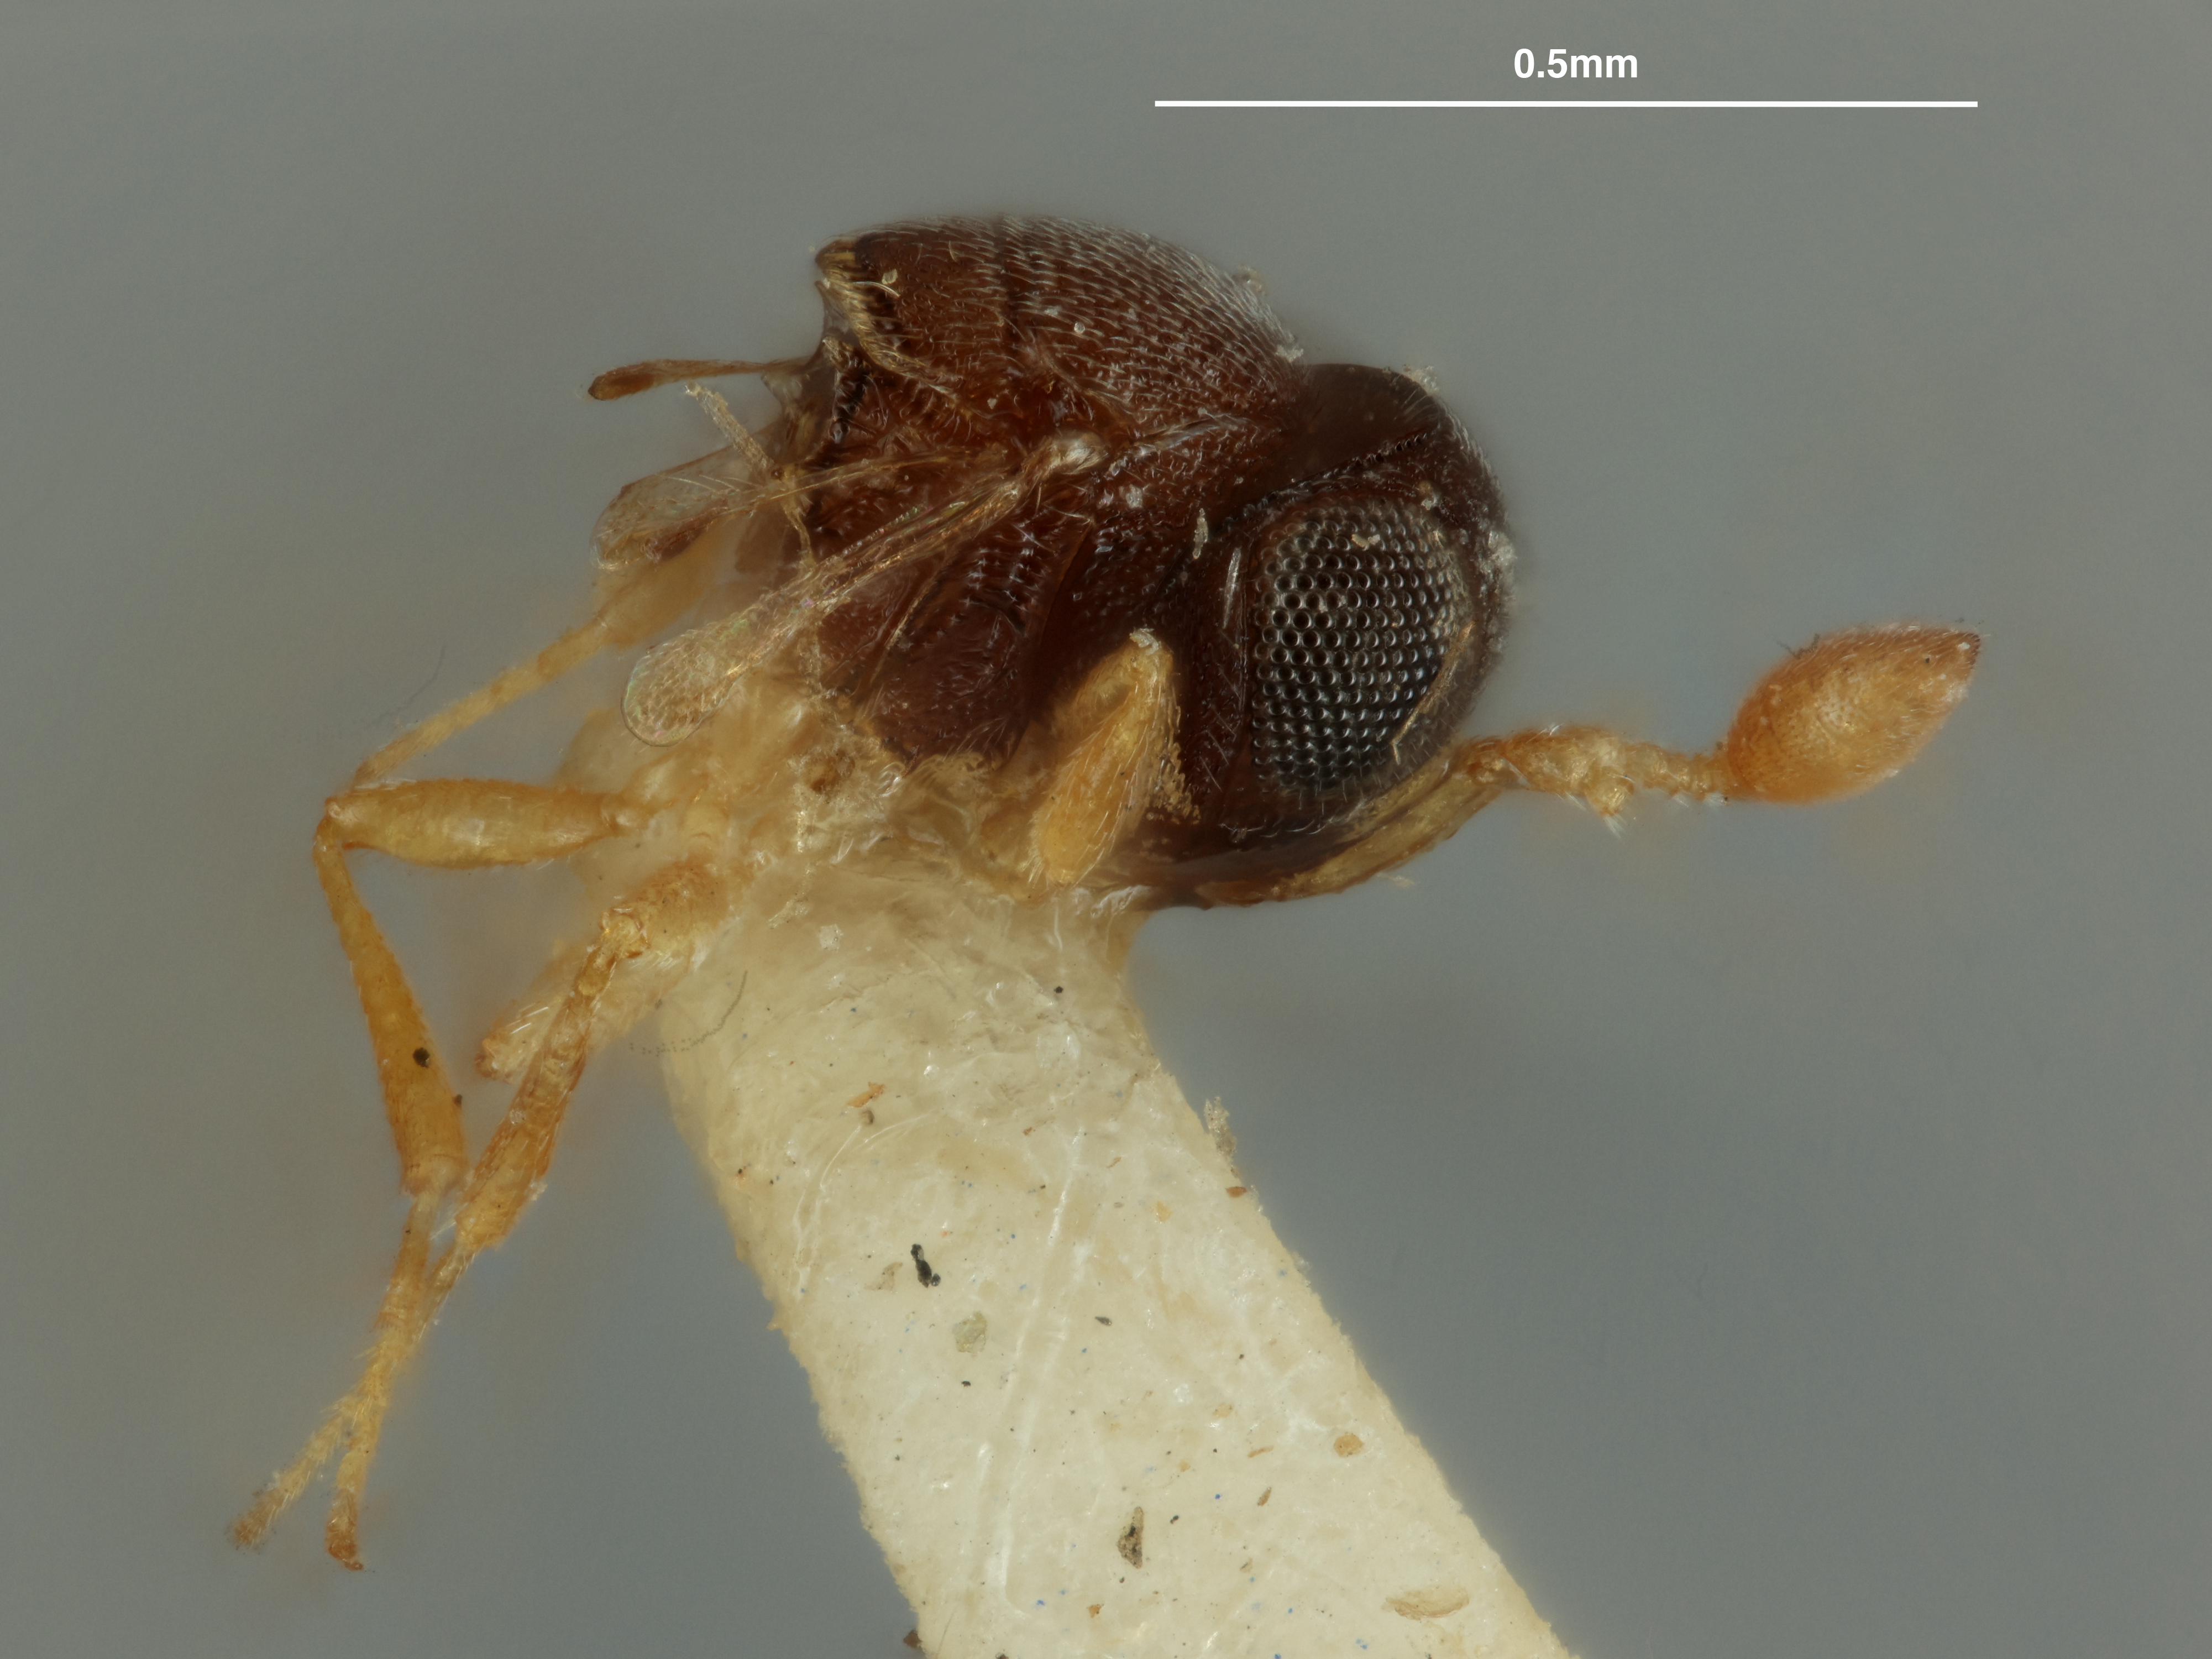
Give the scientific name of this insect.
Ceratobaeus binotatus
